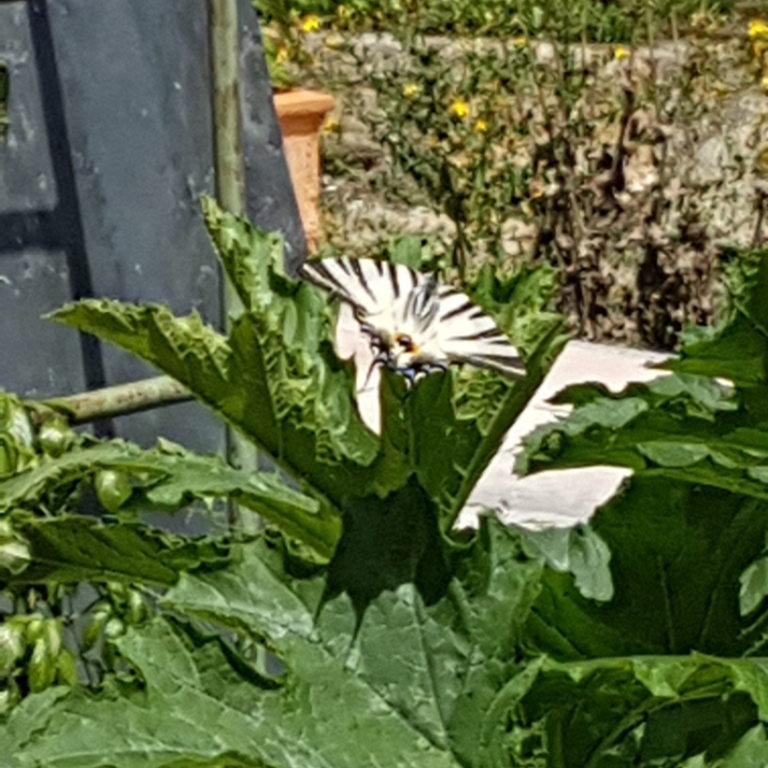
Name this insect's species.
Iphiclides podalirius
